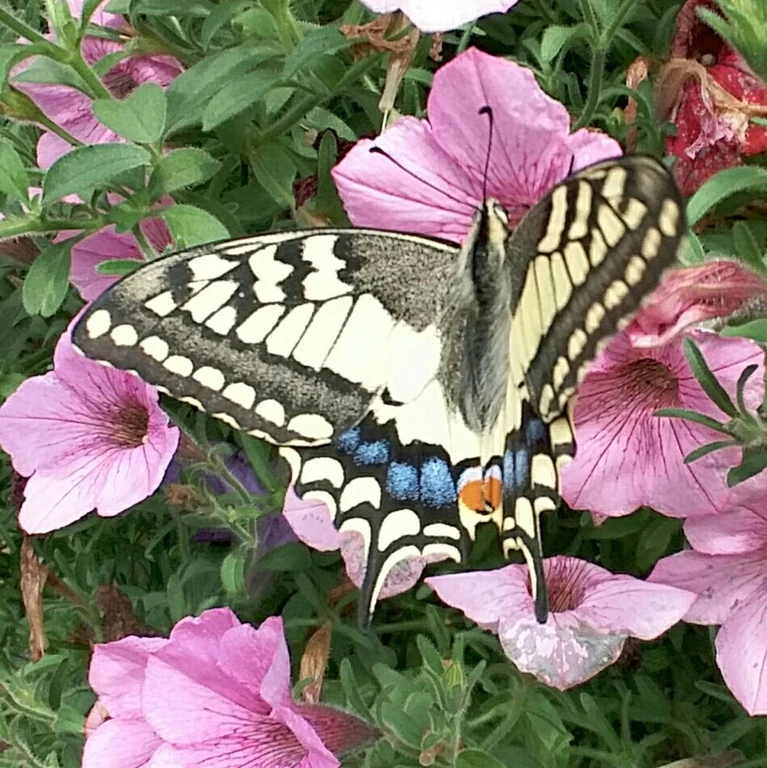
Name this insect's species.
Papilio machaon
